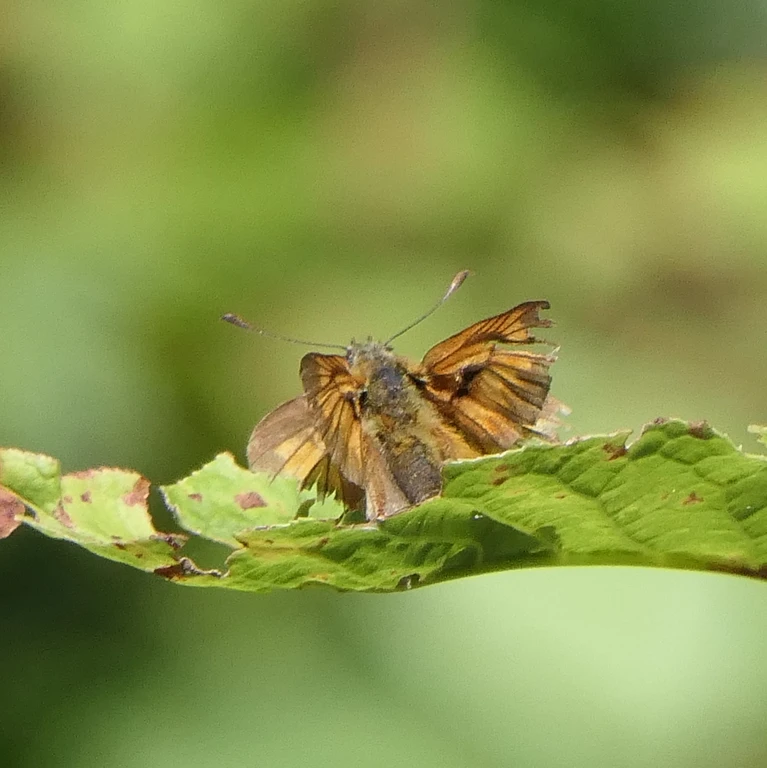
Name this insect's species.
Ochlodes sylvanus (also Ochlodes venata)
